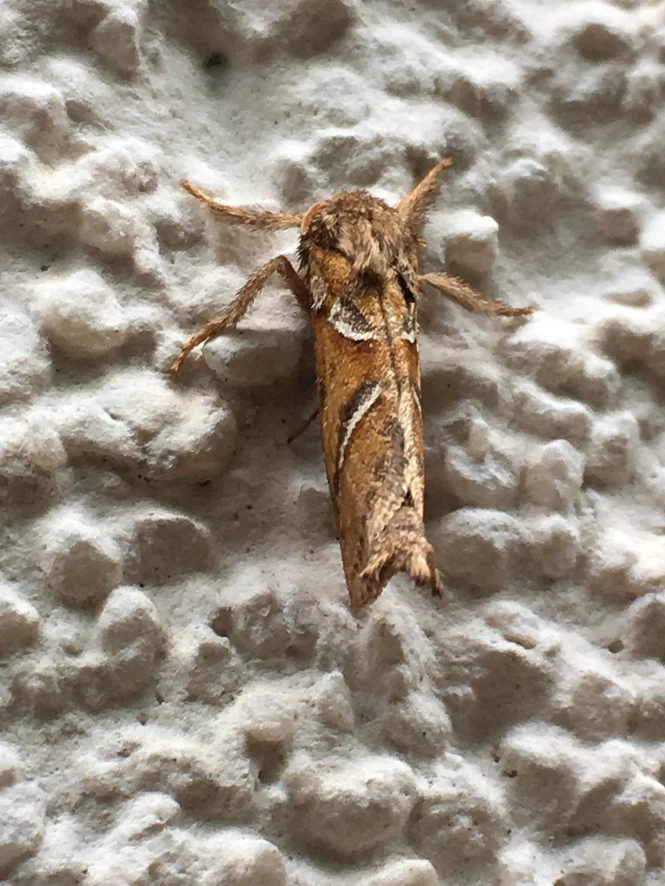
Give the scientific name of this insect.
Triodia sylvina
